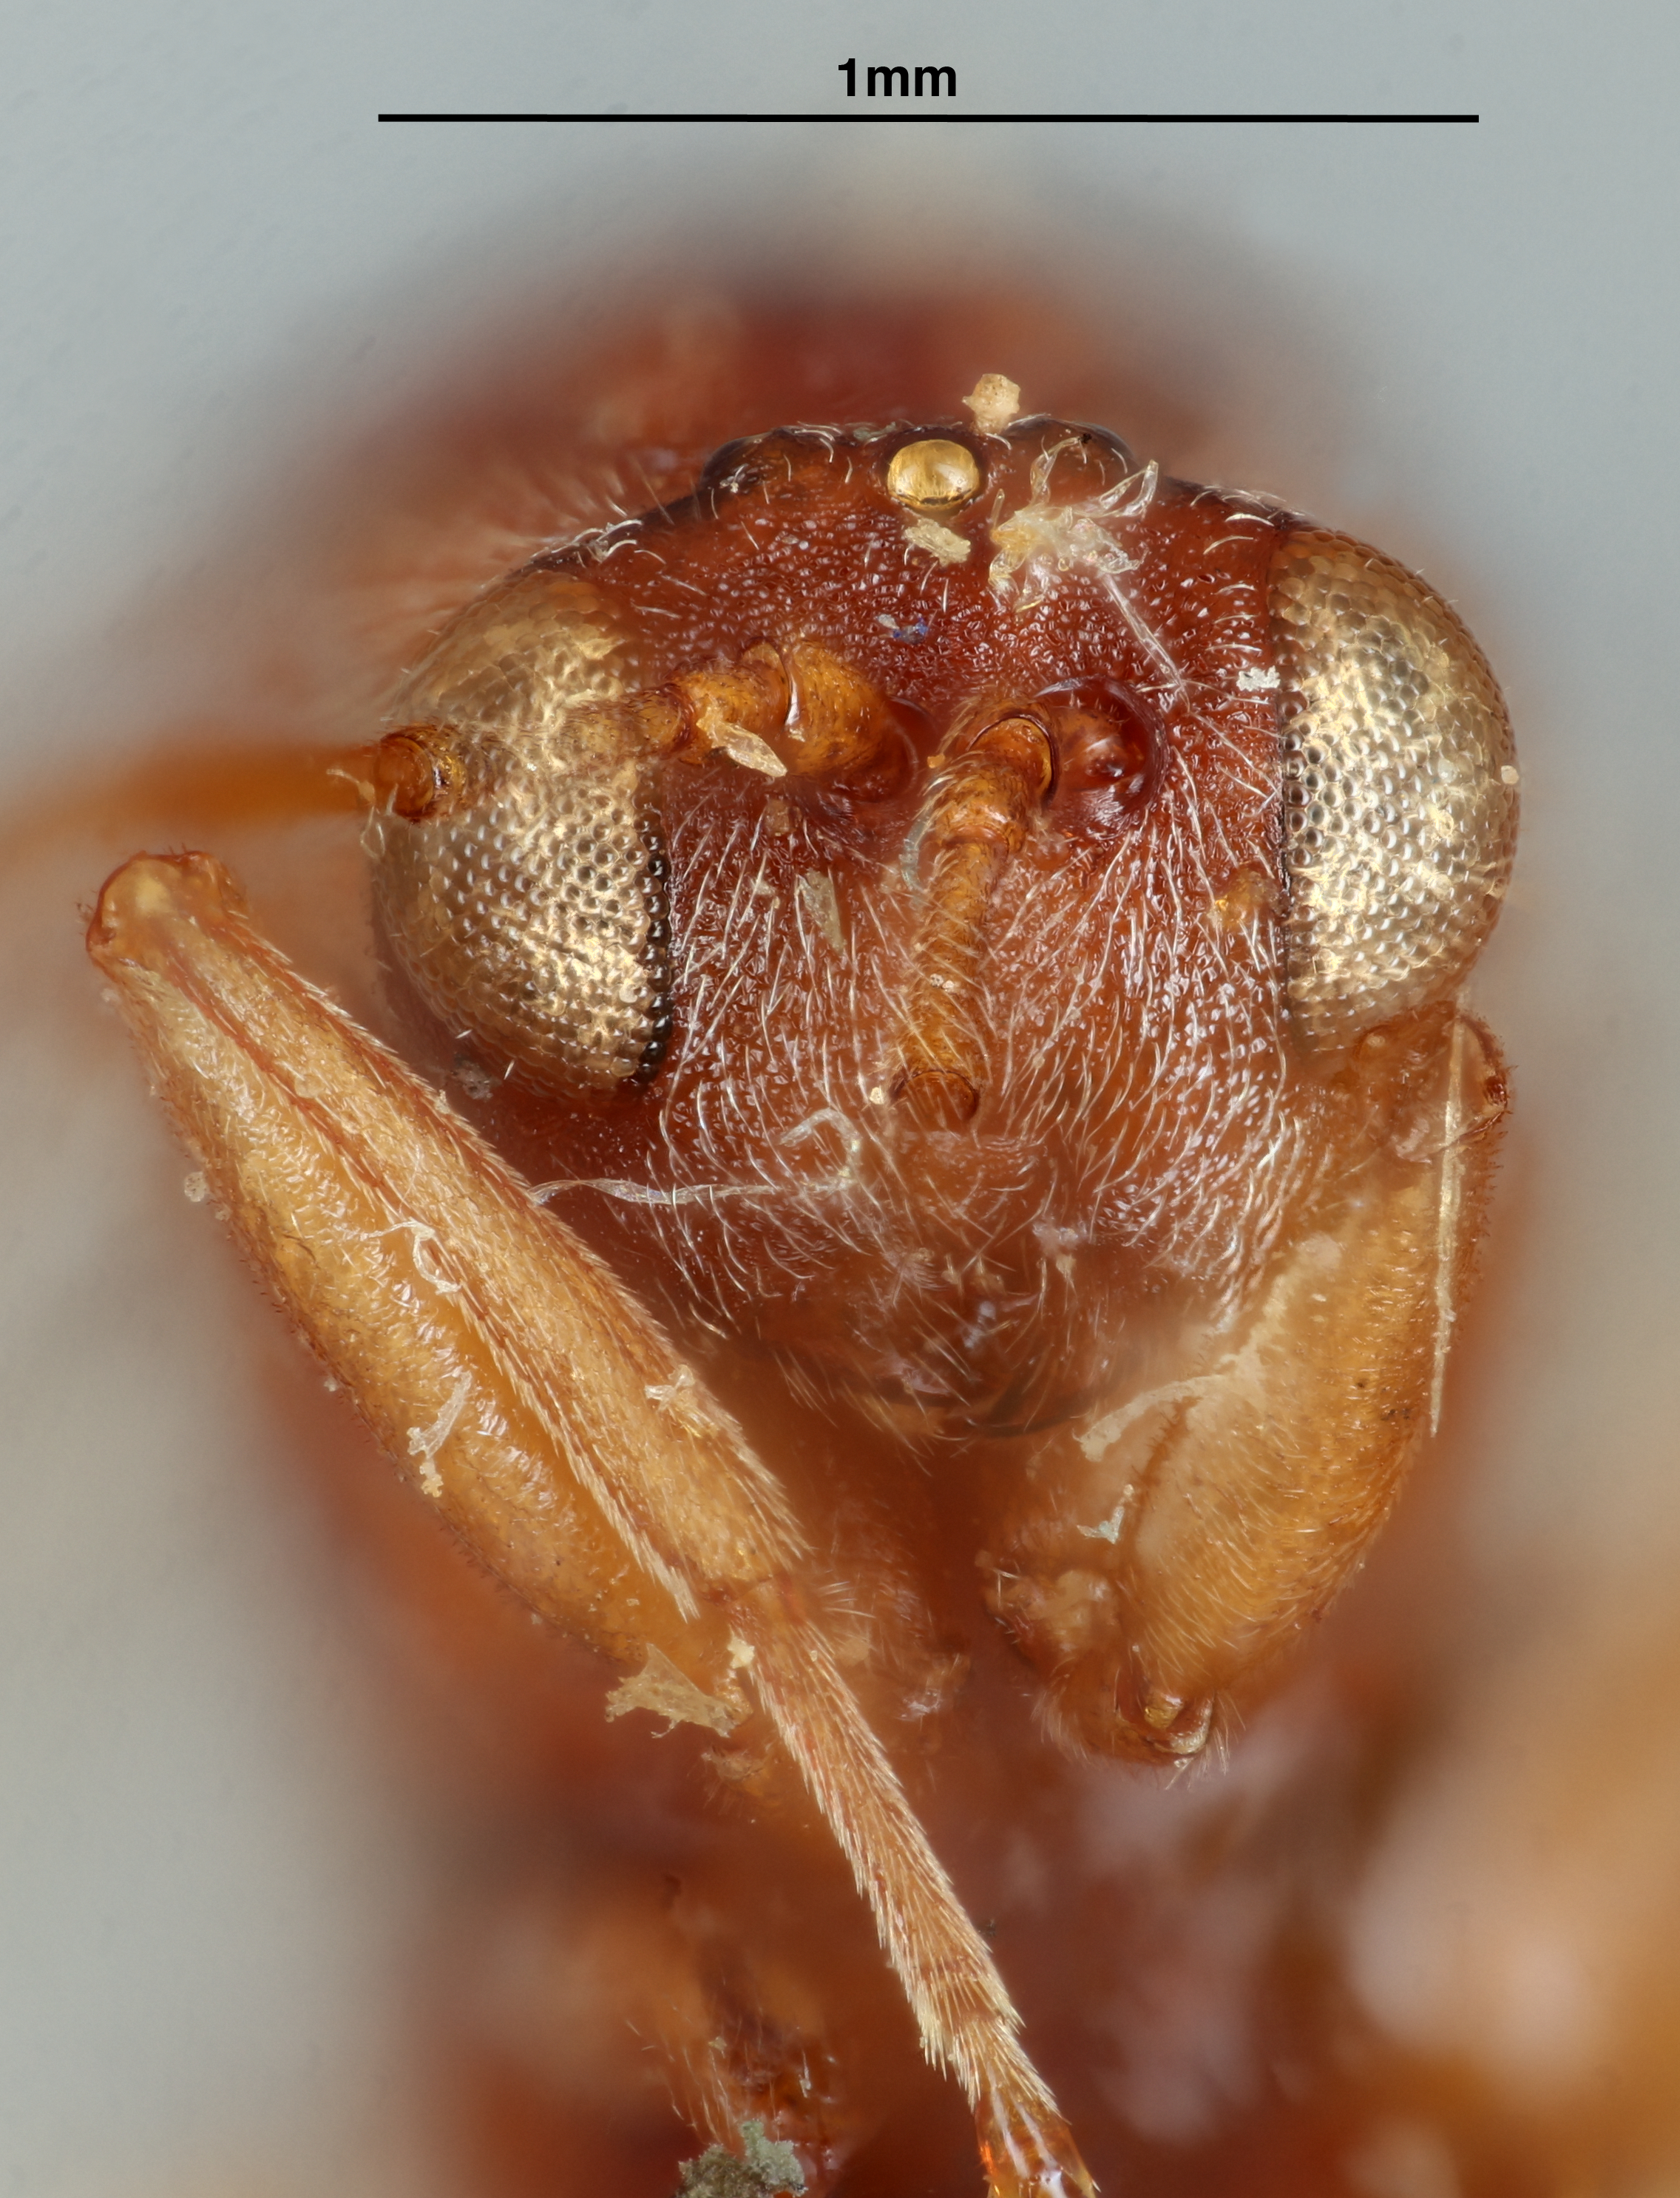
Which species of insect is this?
Andricus dasydactyli
